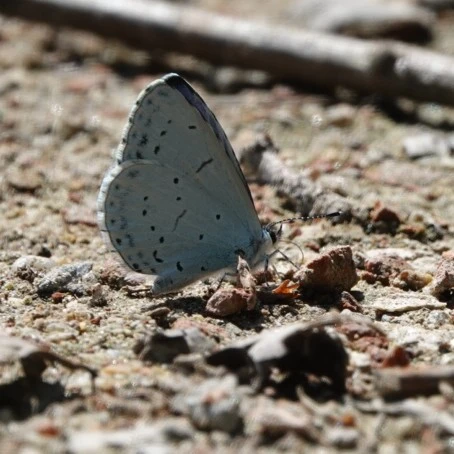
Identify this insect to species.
Celastrina argiolus
